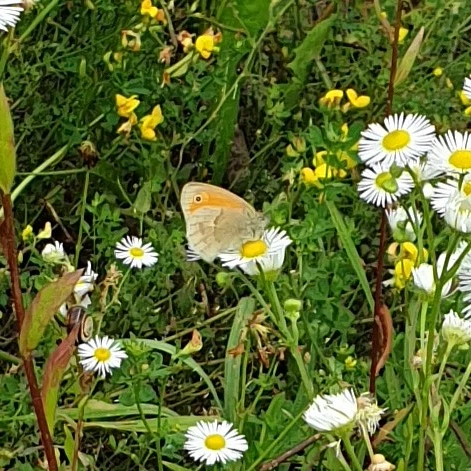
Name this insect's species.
Coenonympha pamphilus
